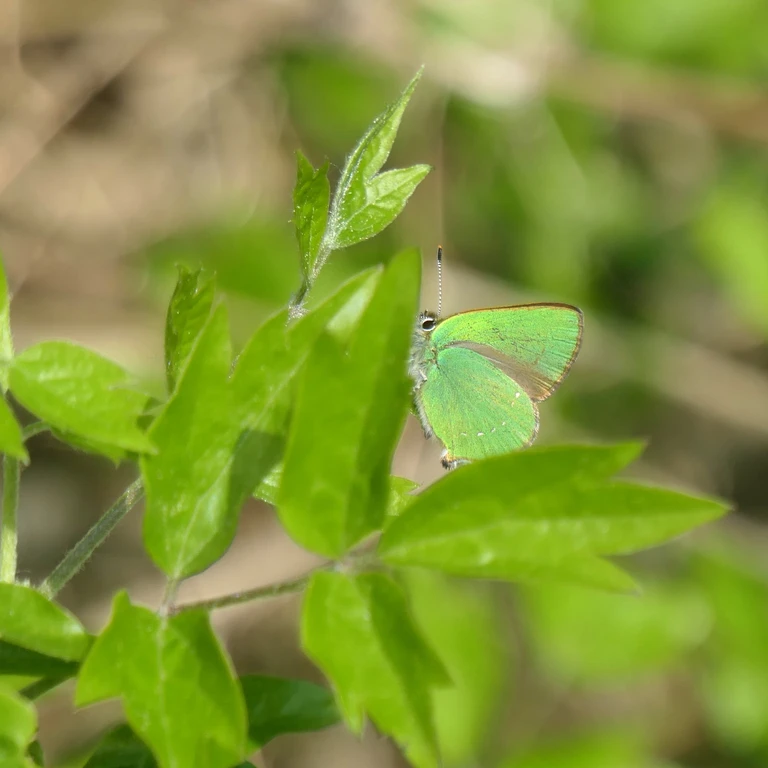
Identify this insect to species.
Callophrys rubi
